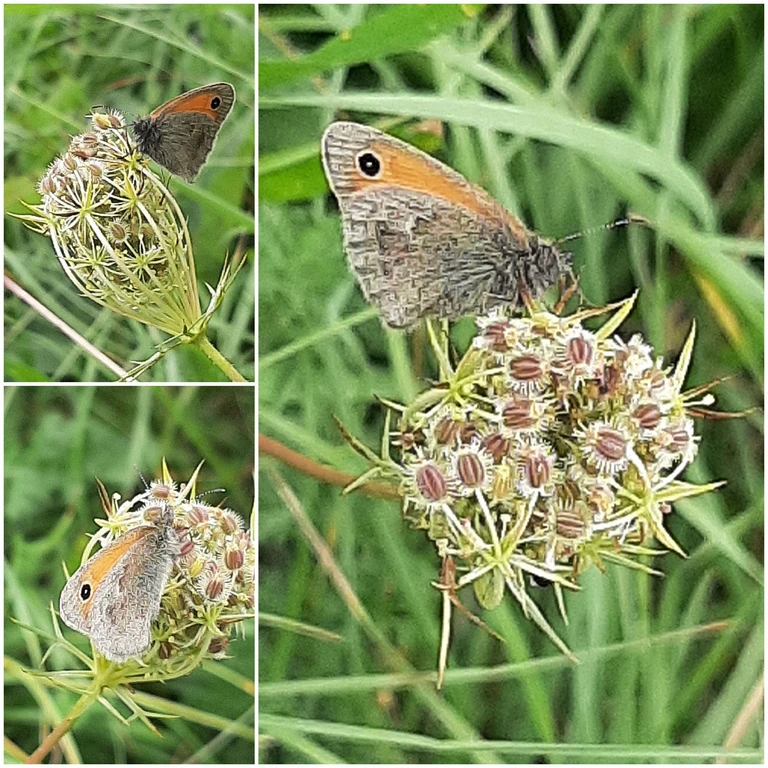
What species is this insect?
Coenonympha pamphilus
